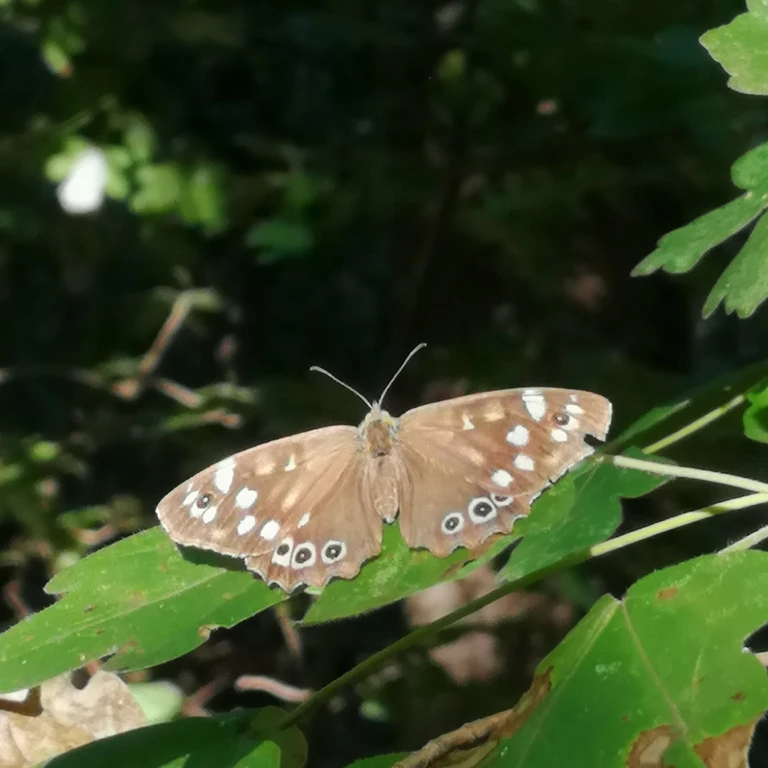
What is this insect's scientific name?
Pararge aegeria
